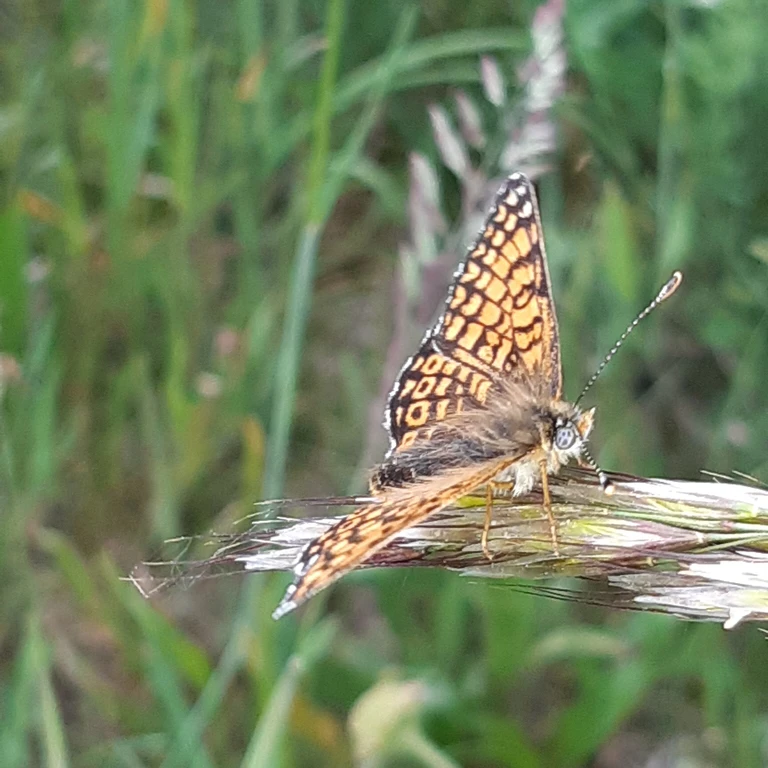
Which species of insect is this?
Melitaea cinxia
